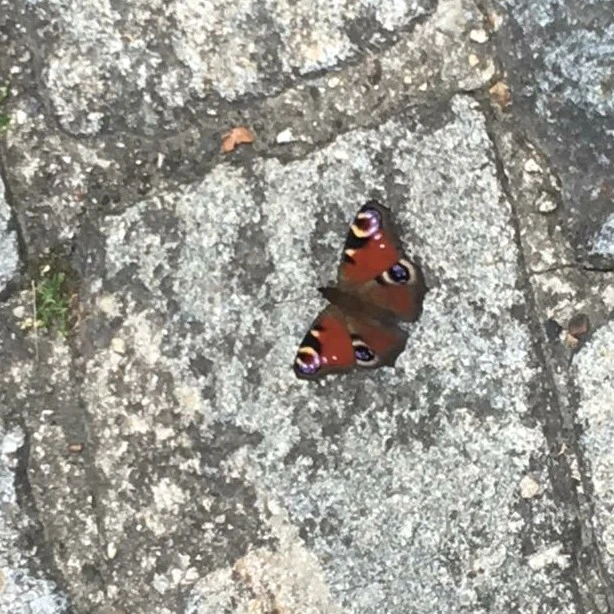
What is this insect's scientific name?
Aglais io
